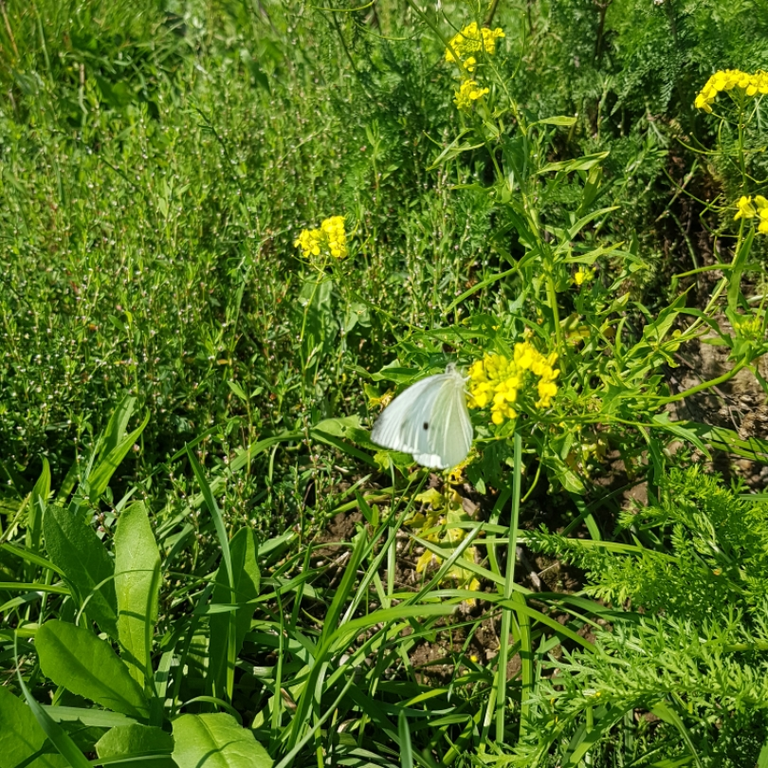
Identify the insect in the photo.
Pieris rapae
